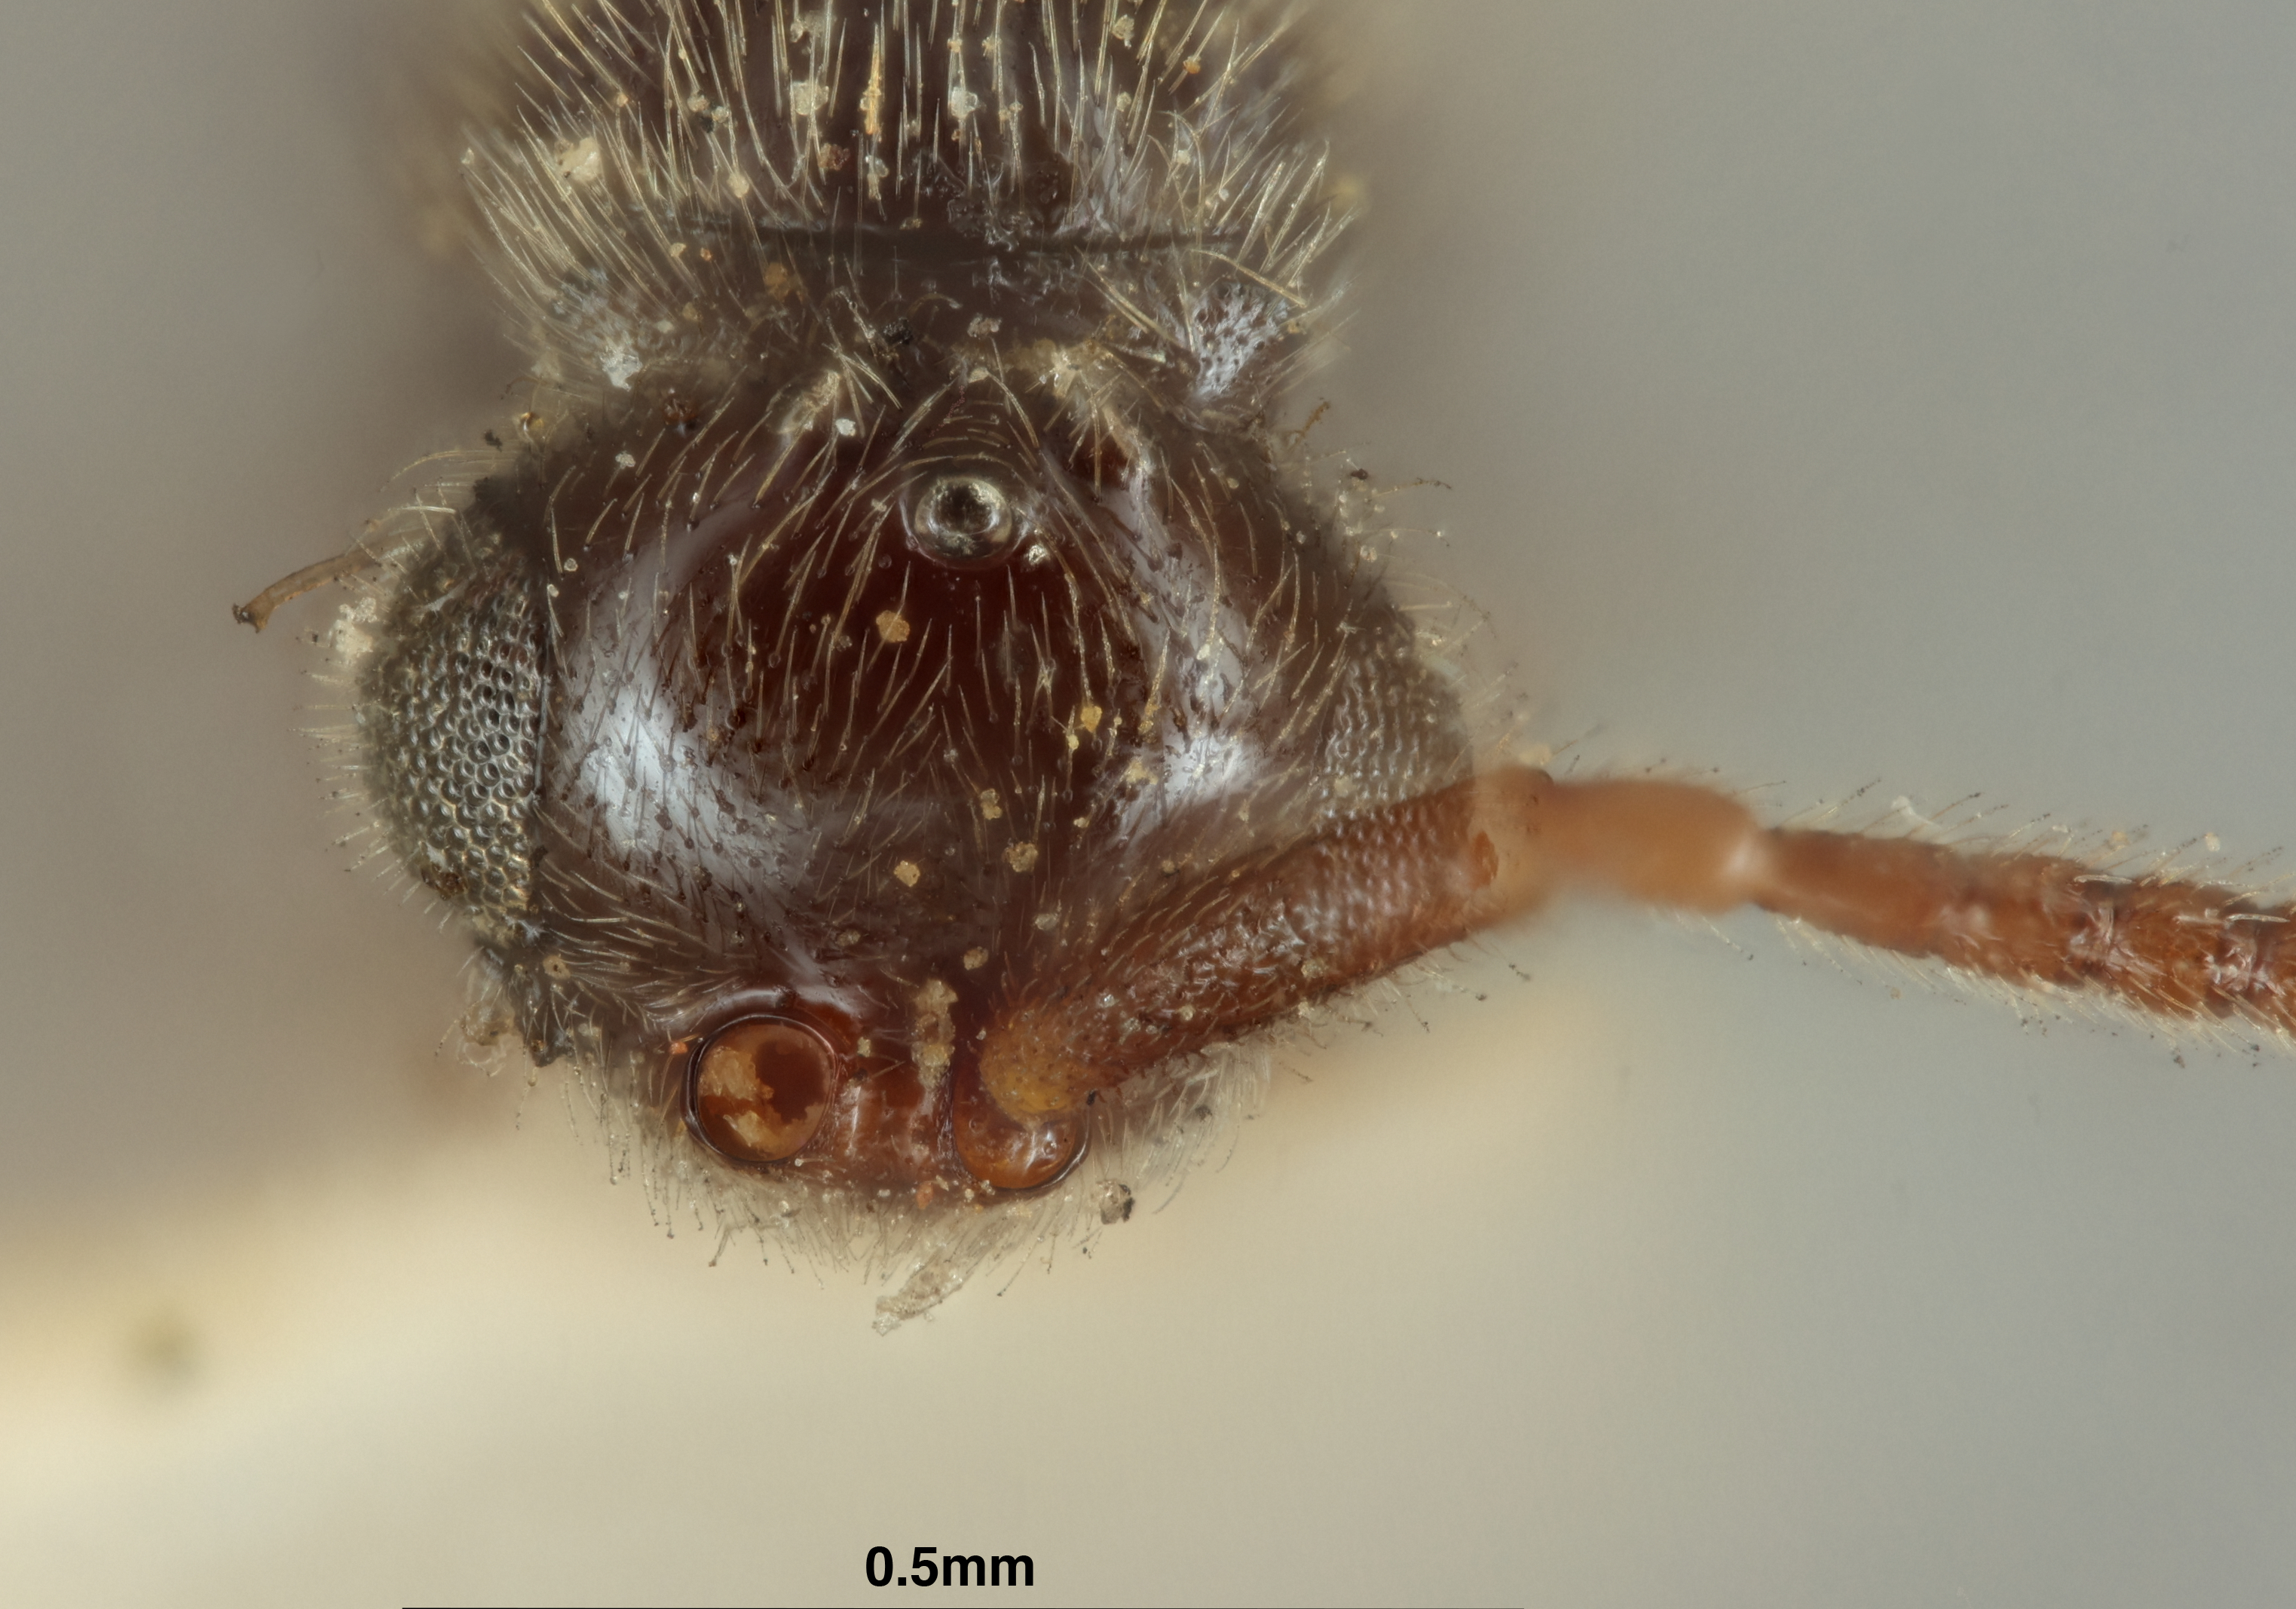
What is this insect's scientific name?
Anectata californica
